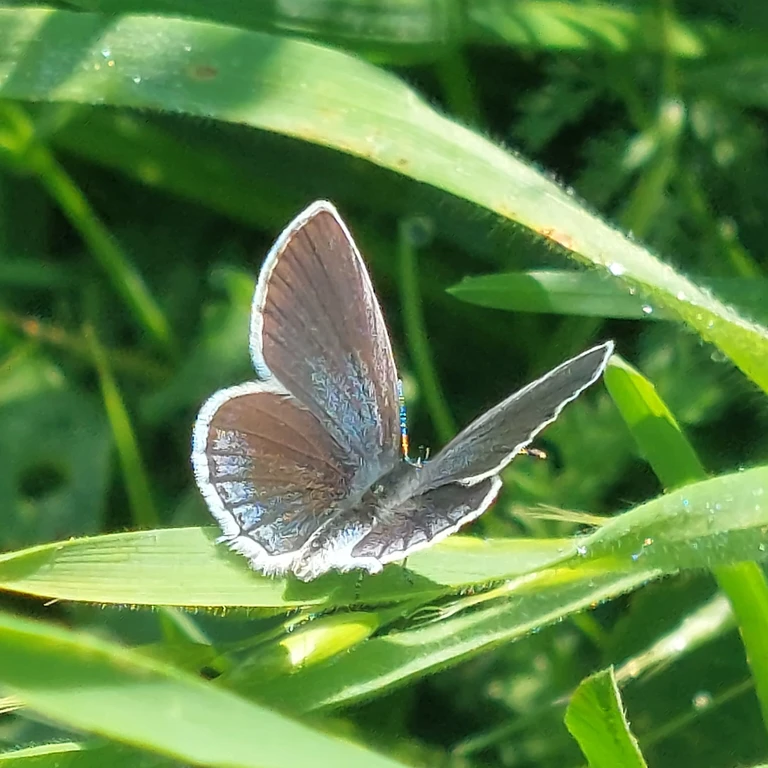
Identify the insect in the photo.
Cupido argiades (also Elkalyce argiades)
